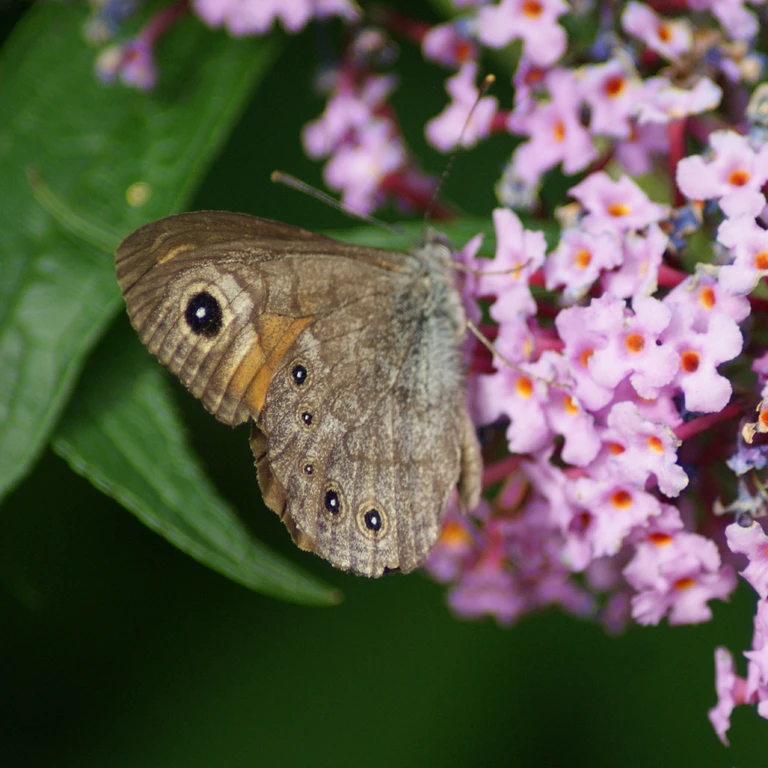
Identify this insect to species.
Lasiommata maera (also Pararge maera)
